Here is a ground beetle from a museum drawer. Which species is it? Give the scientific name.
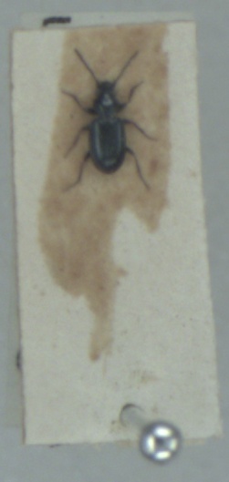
Bembidion minimum
